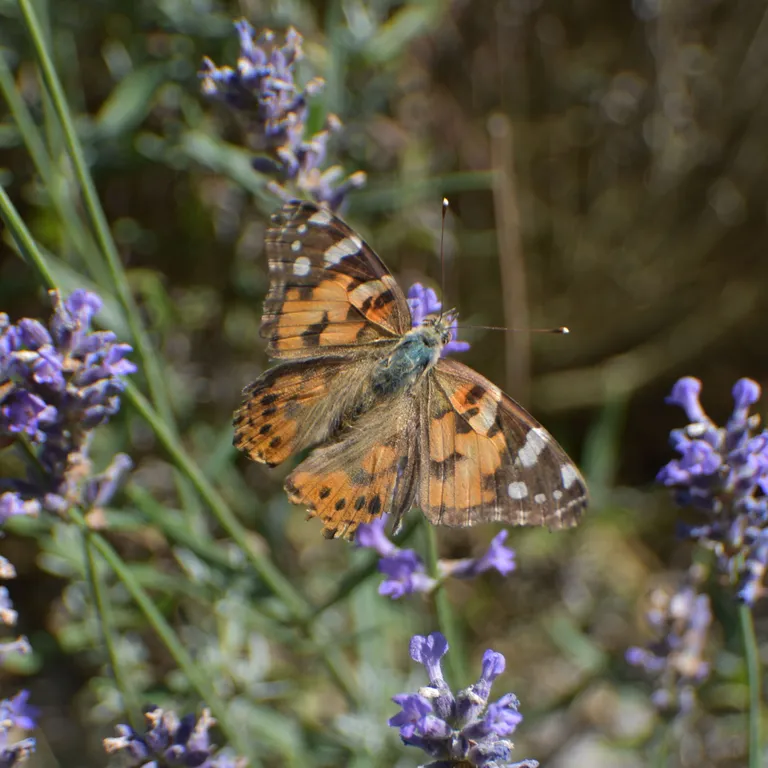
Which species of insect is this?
Vanessa cardui
